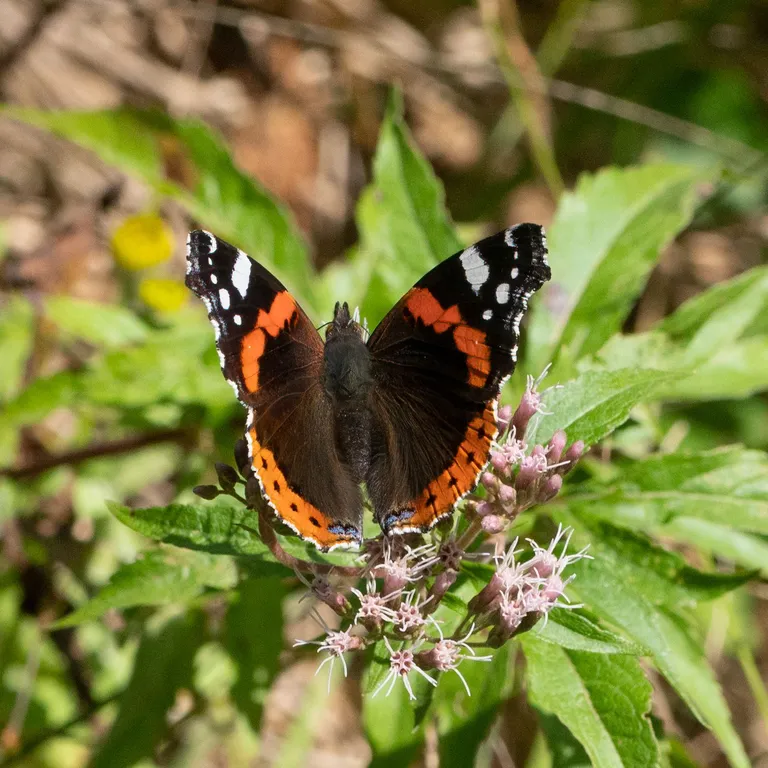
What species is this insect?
Vanessa atalanta
